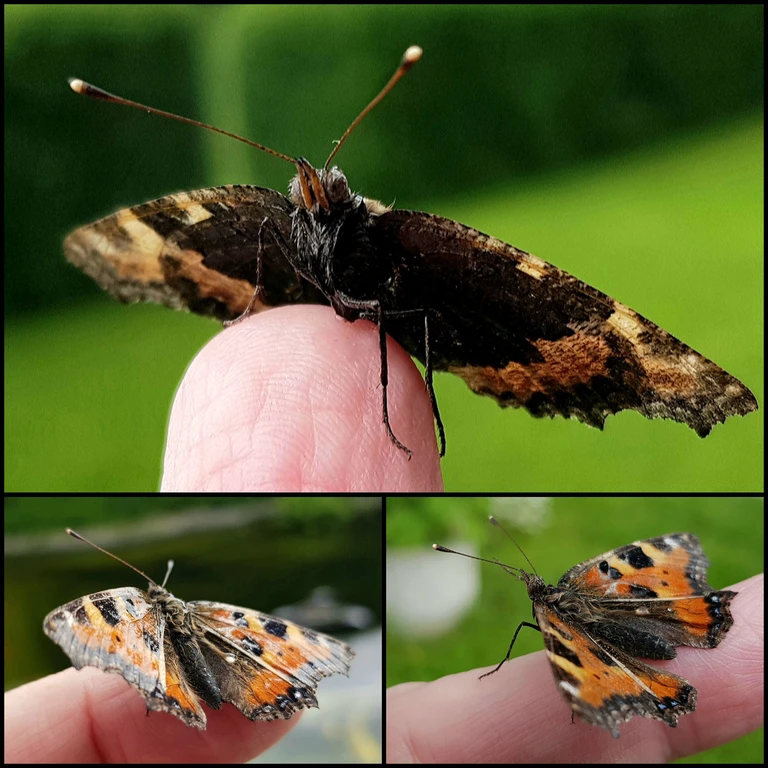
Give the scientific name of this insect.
Aglais urticae
